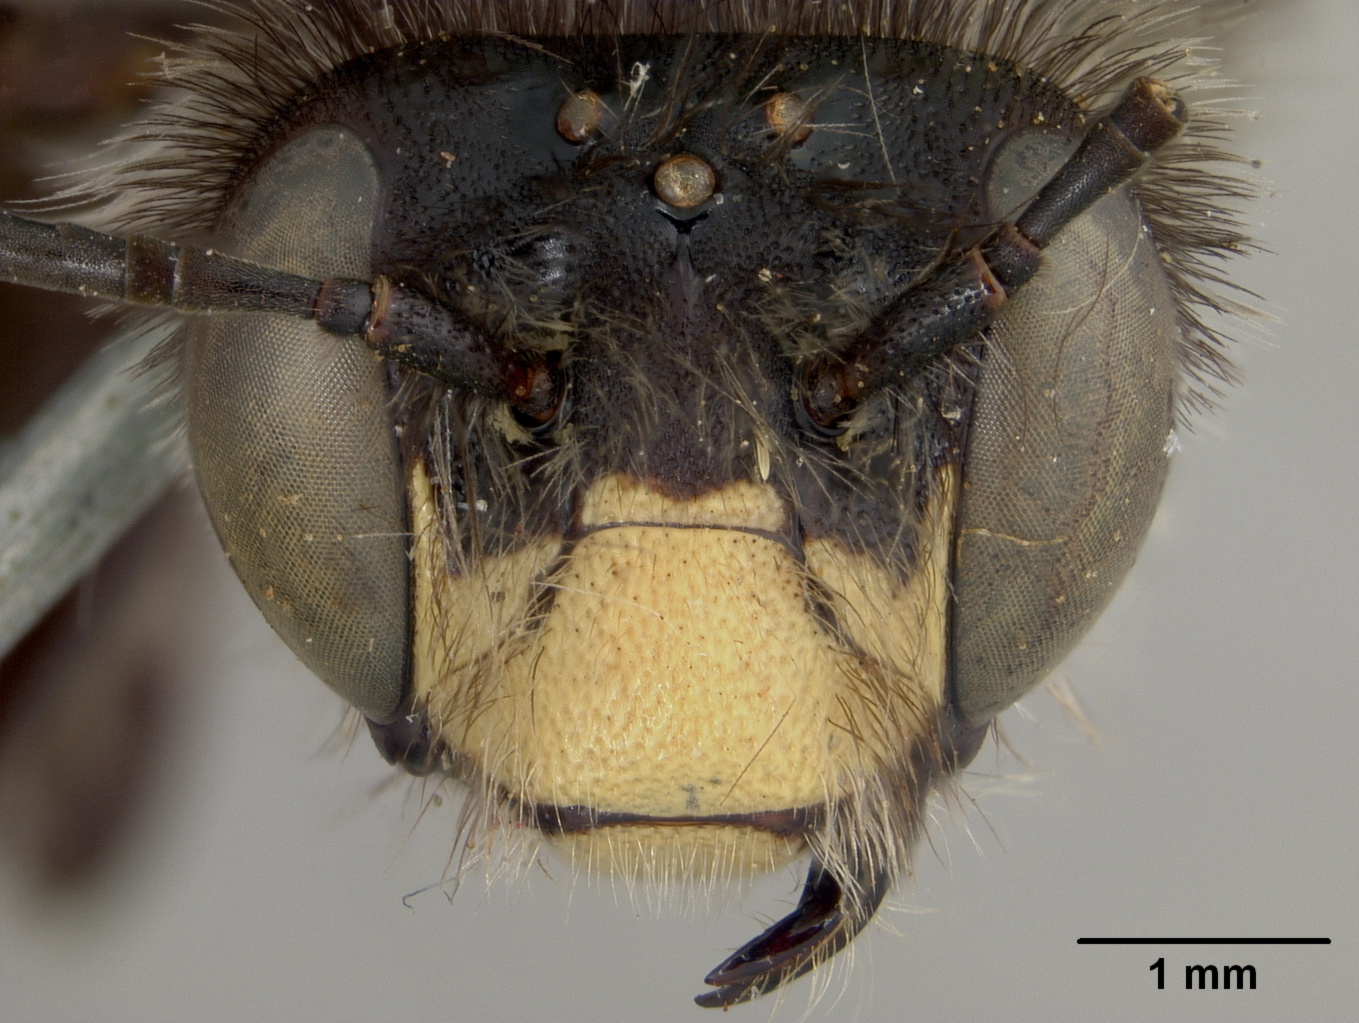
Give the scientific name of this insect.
Podalirius syringae
